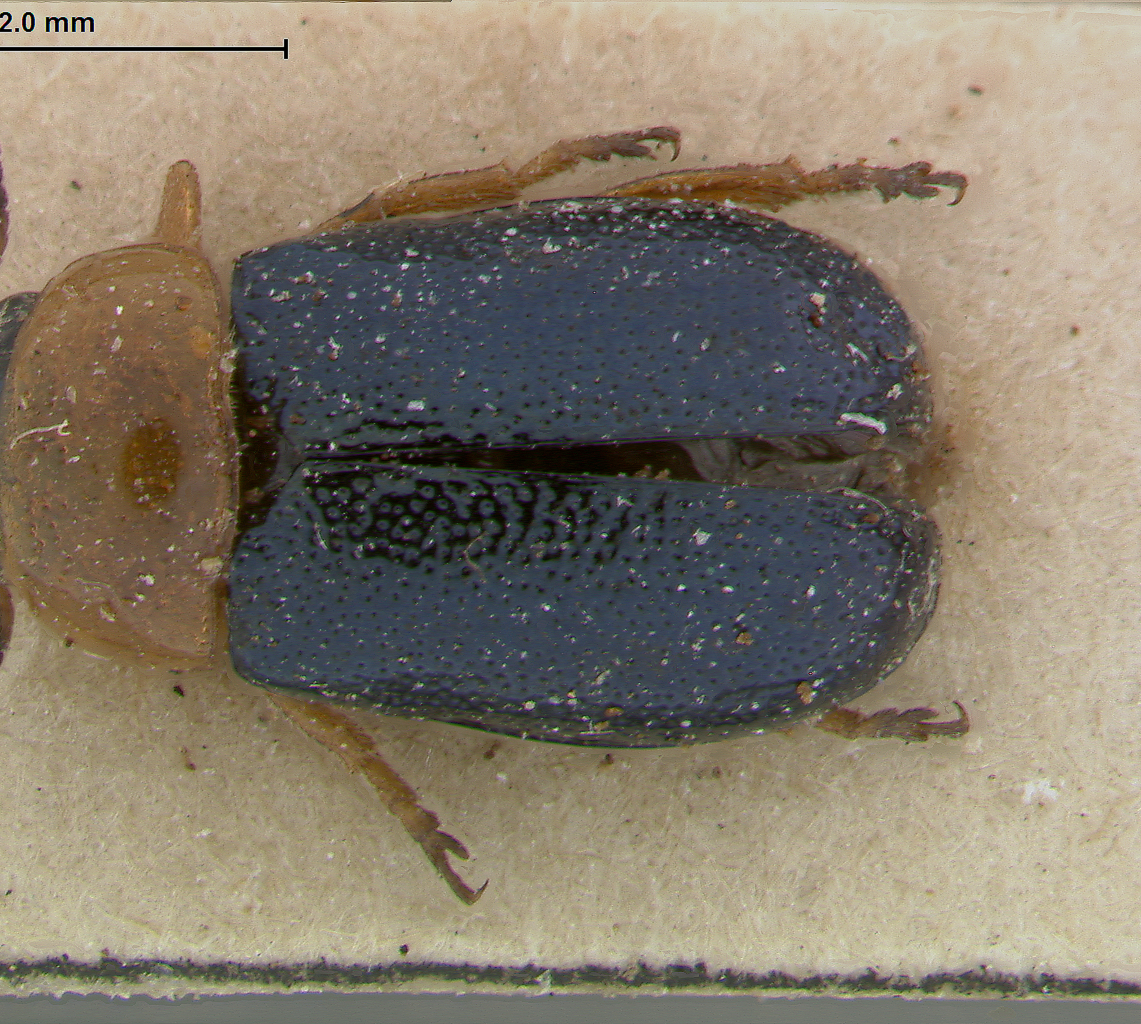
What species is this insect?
Smaragdina apicitarsis
